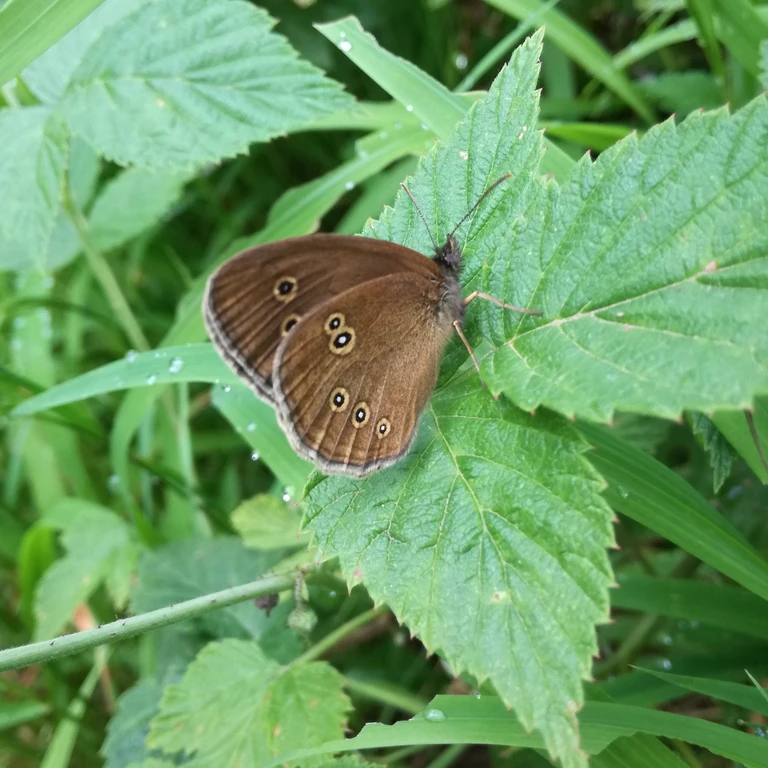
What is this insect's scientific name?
Aphantopus hyperantus
